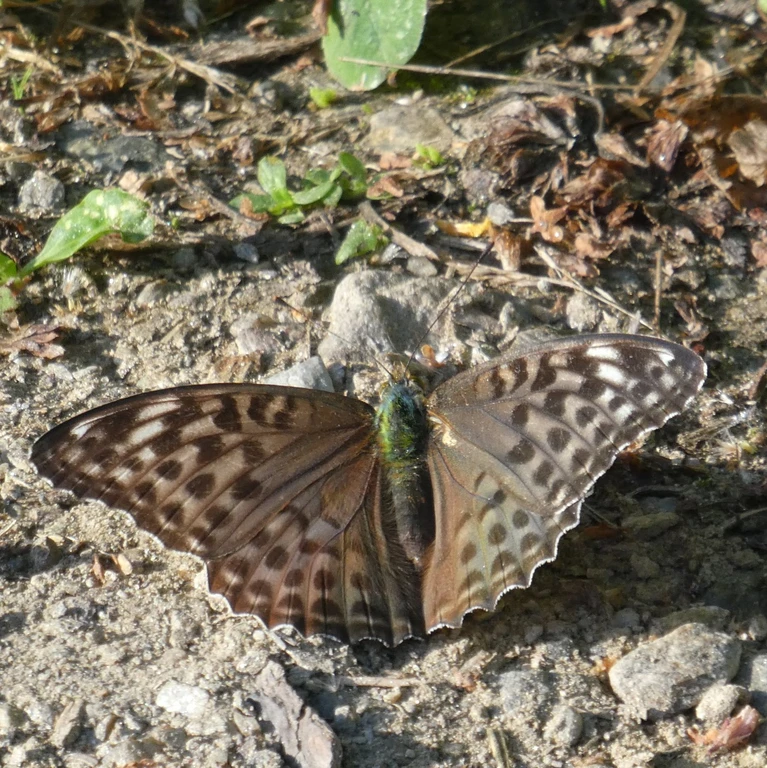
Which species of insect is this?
Argynnis paphia
